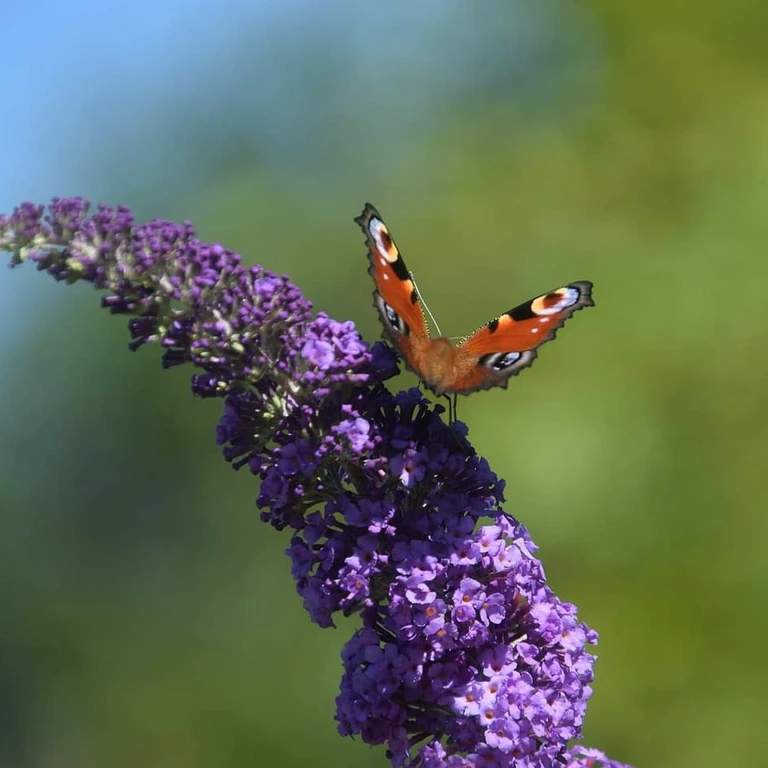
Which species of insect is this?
Aglais io
